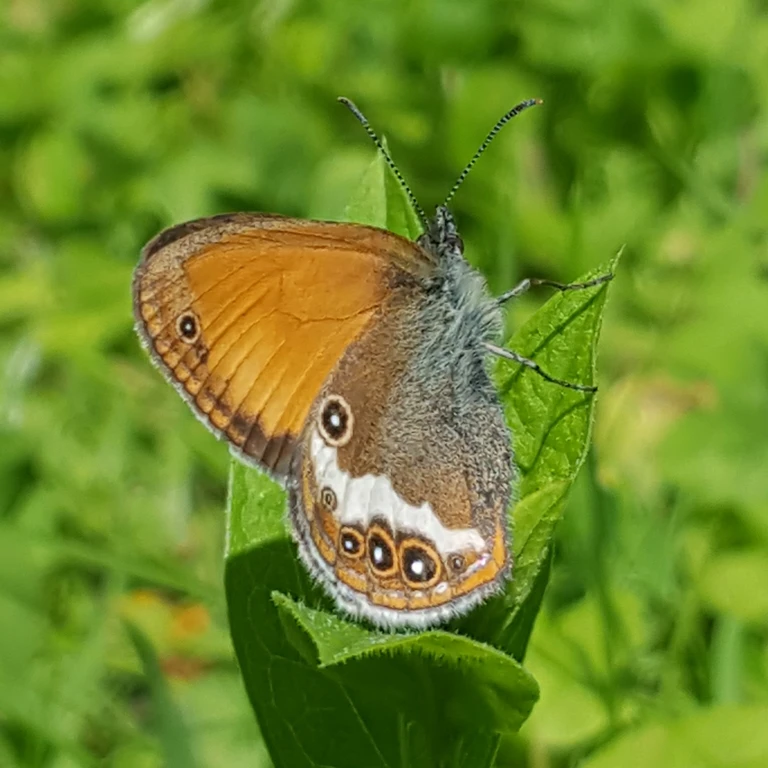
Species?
Coenonympha arcania
